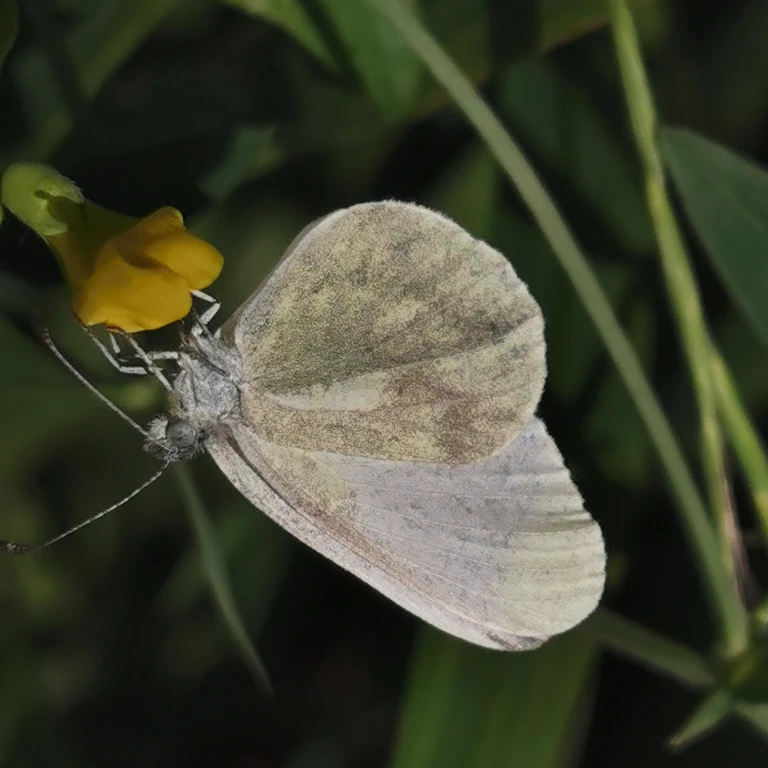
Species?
Leptidea sinapis/juvernica
